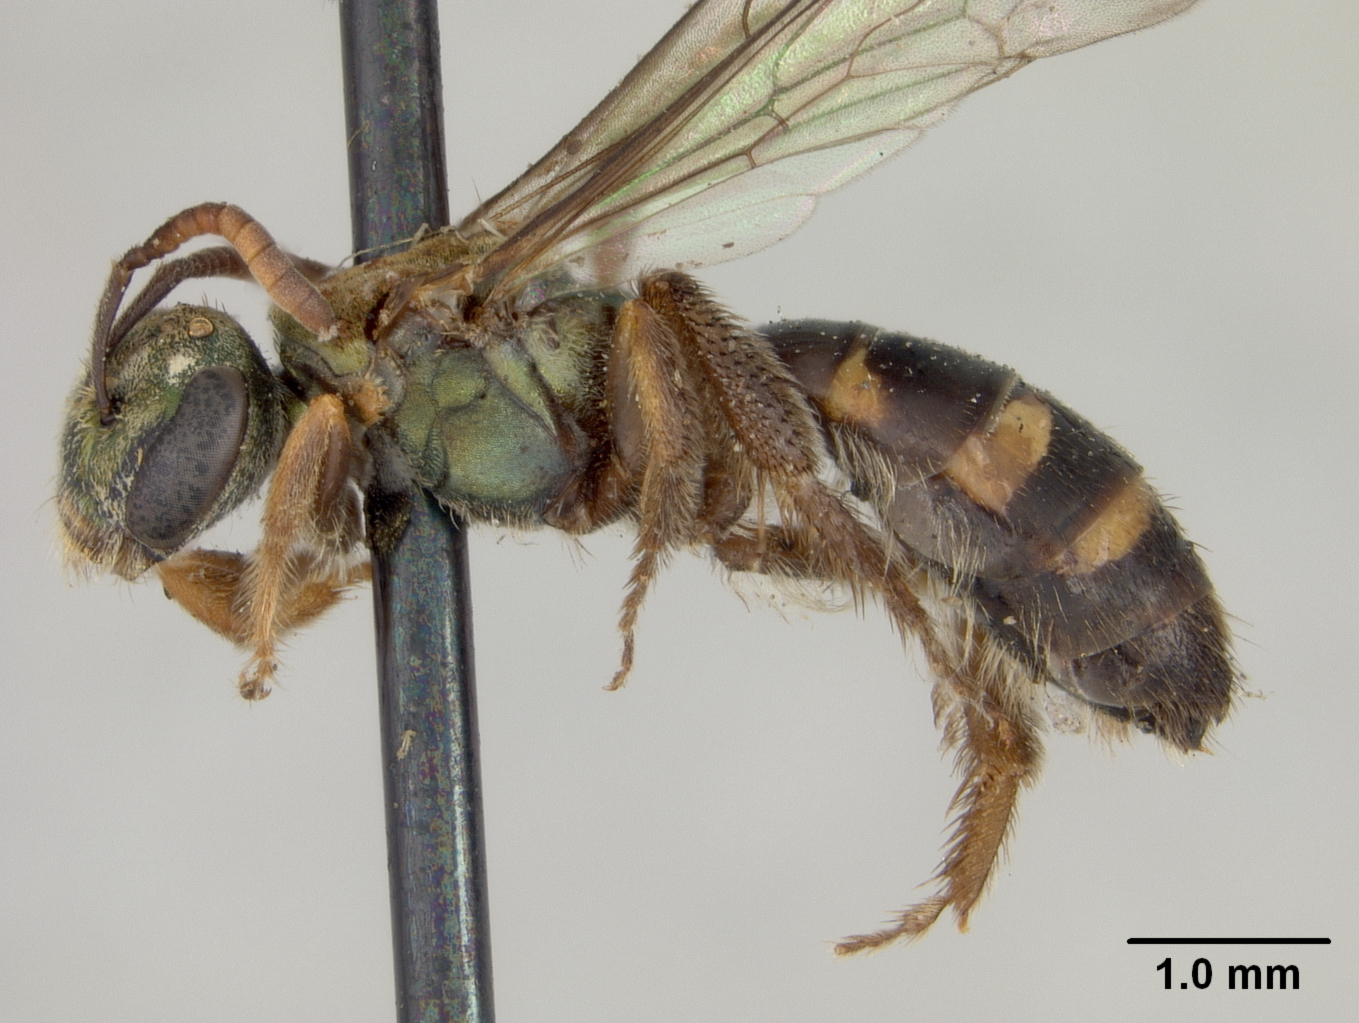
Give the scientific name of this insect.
Augochlora maculiventris
